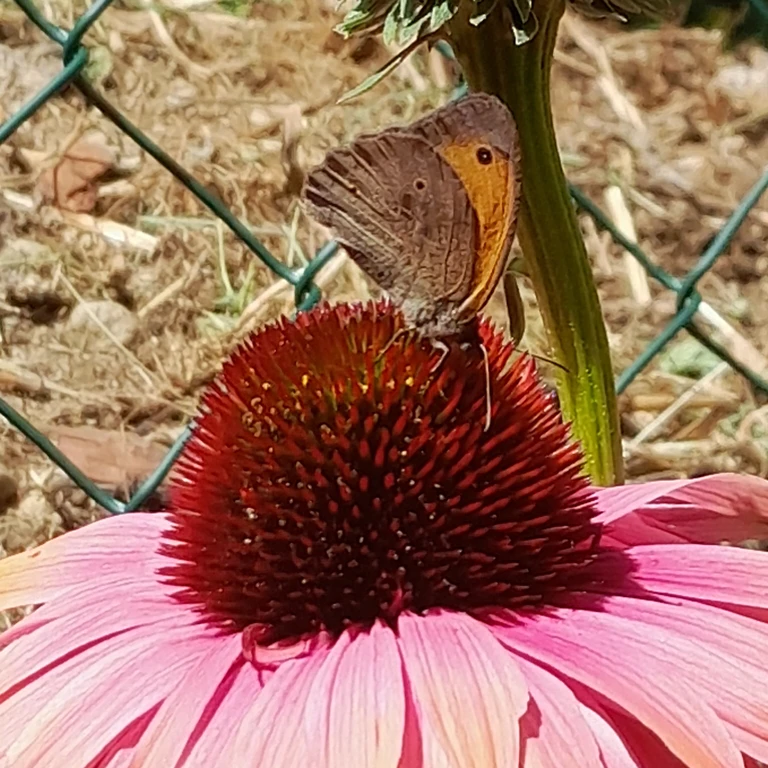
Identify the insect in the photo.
Maniola jurtina
